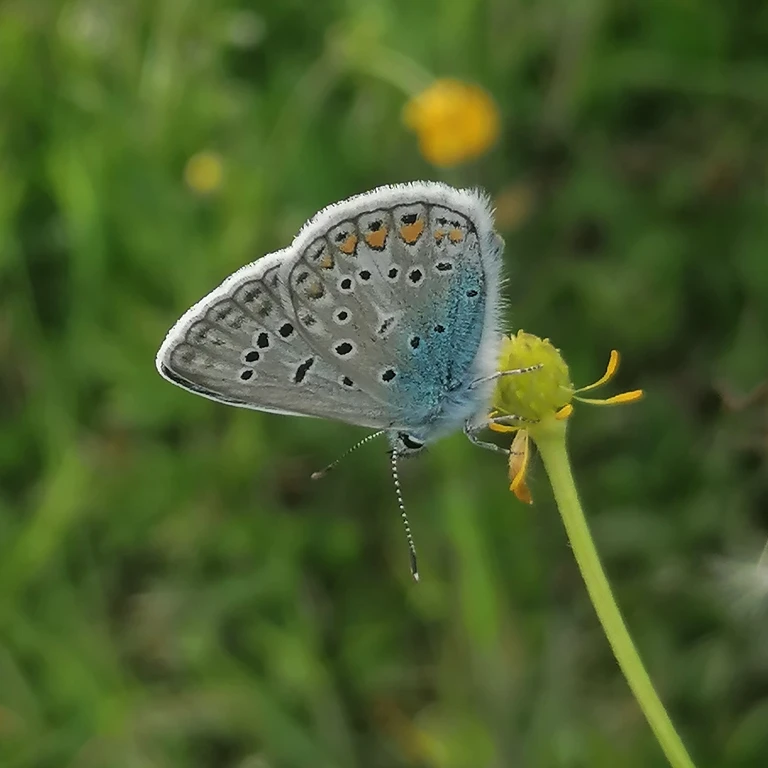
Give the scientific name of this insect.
Polyommatus icarus
